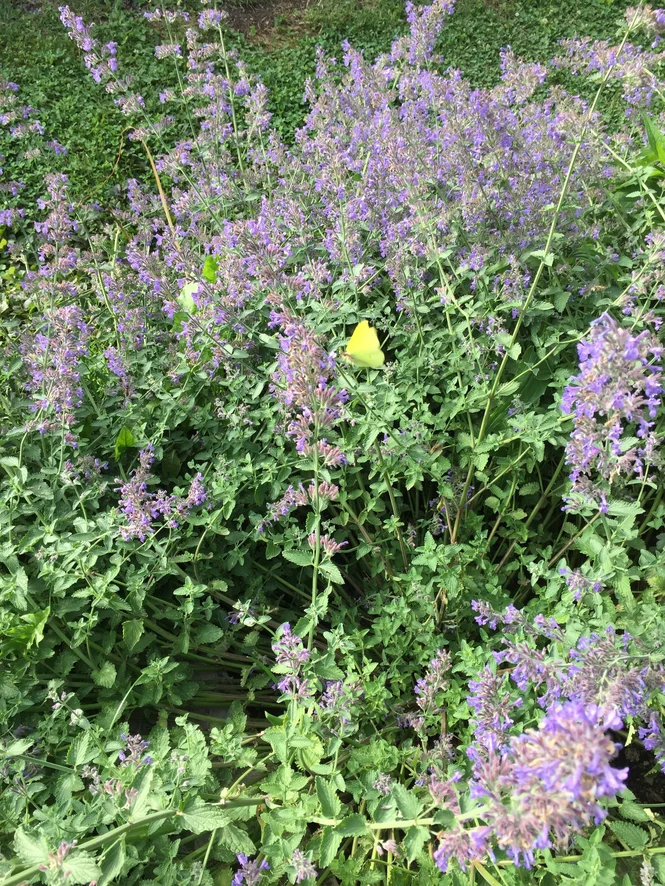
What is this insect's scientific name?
Gonepteryx rhamni
